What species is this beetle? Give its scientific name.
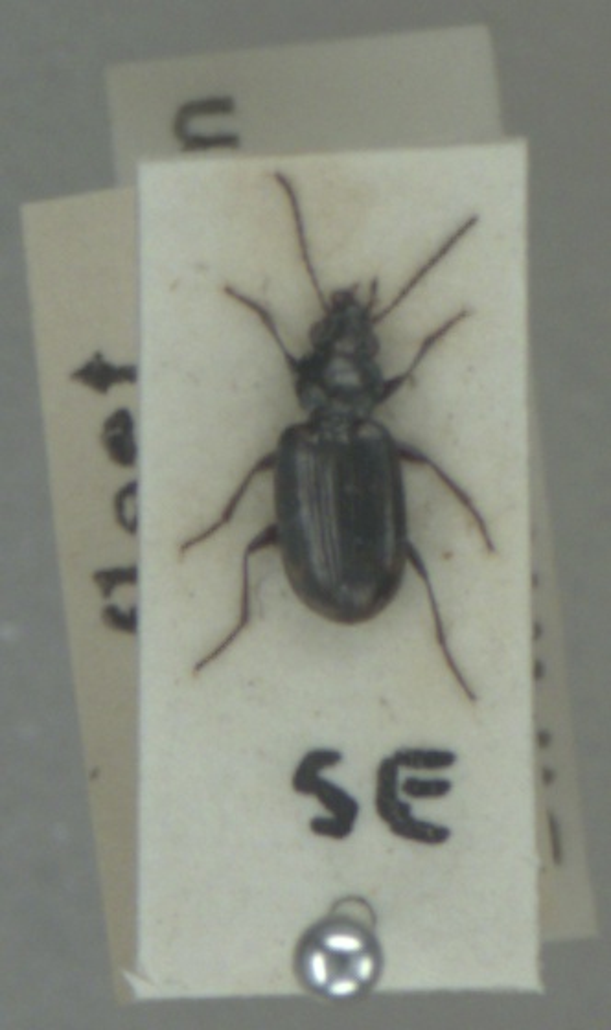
Bembidion varium
